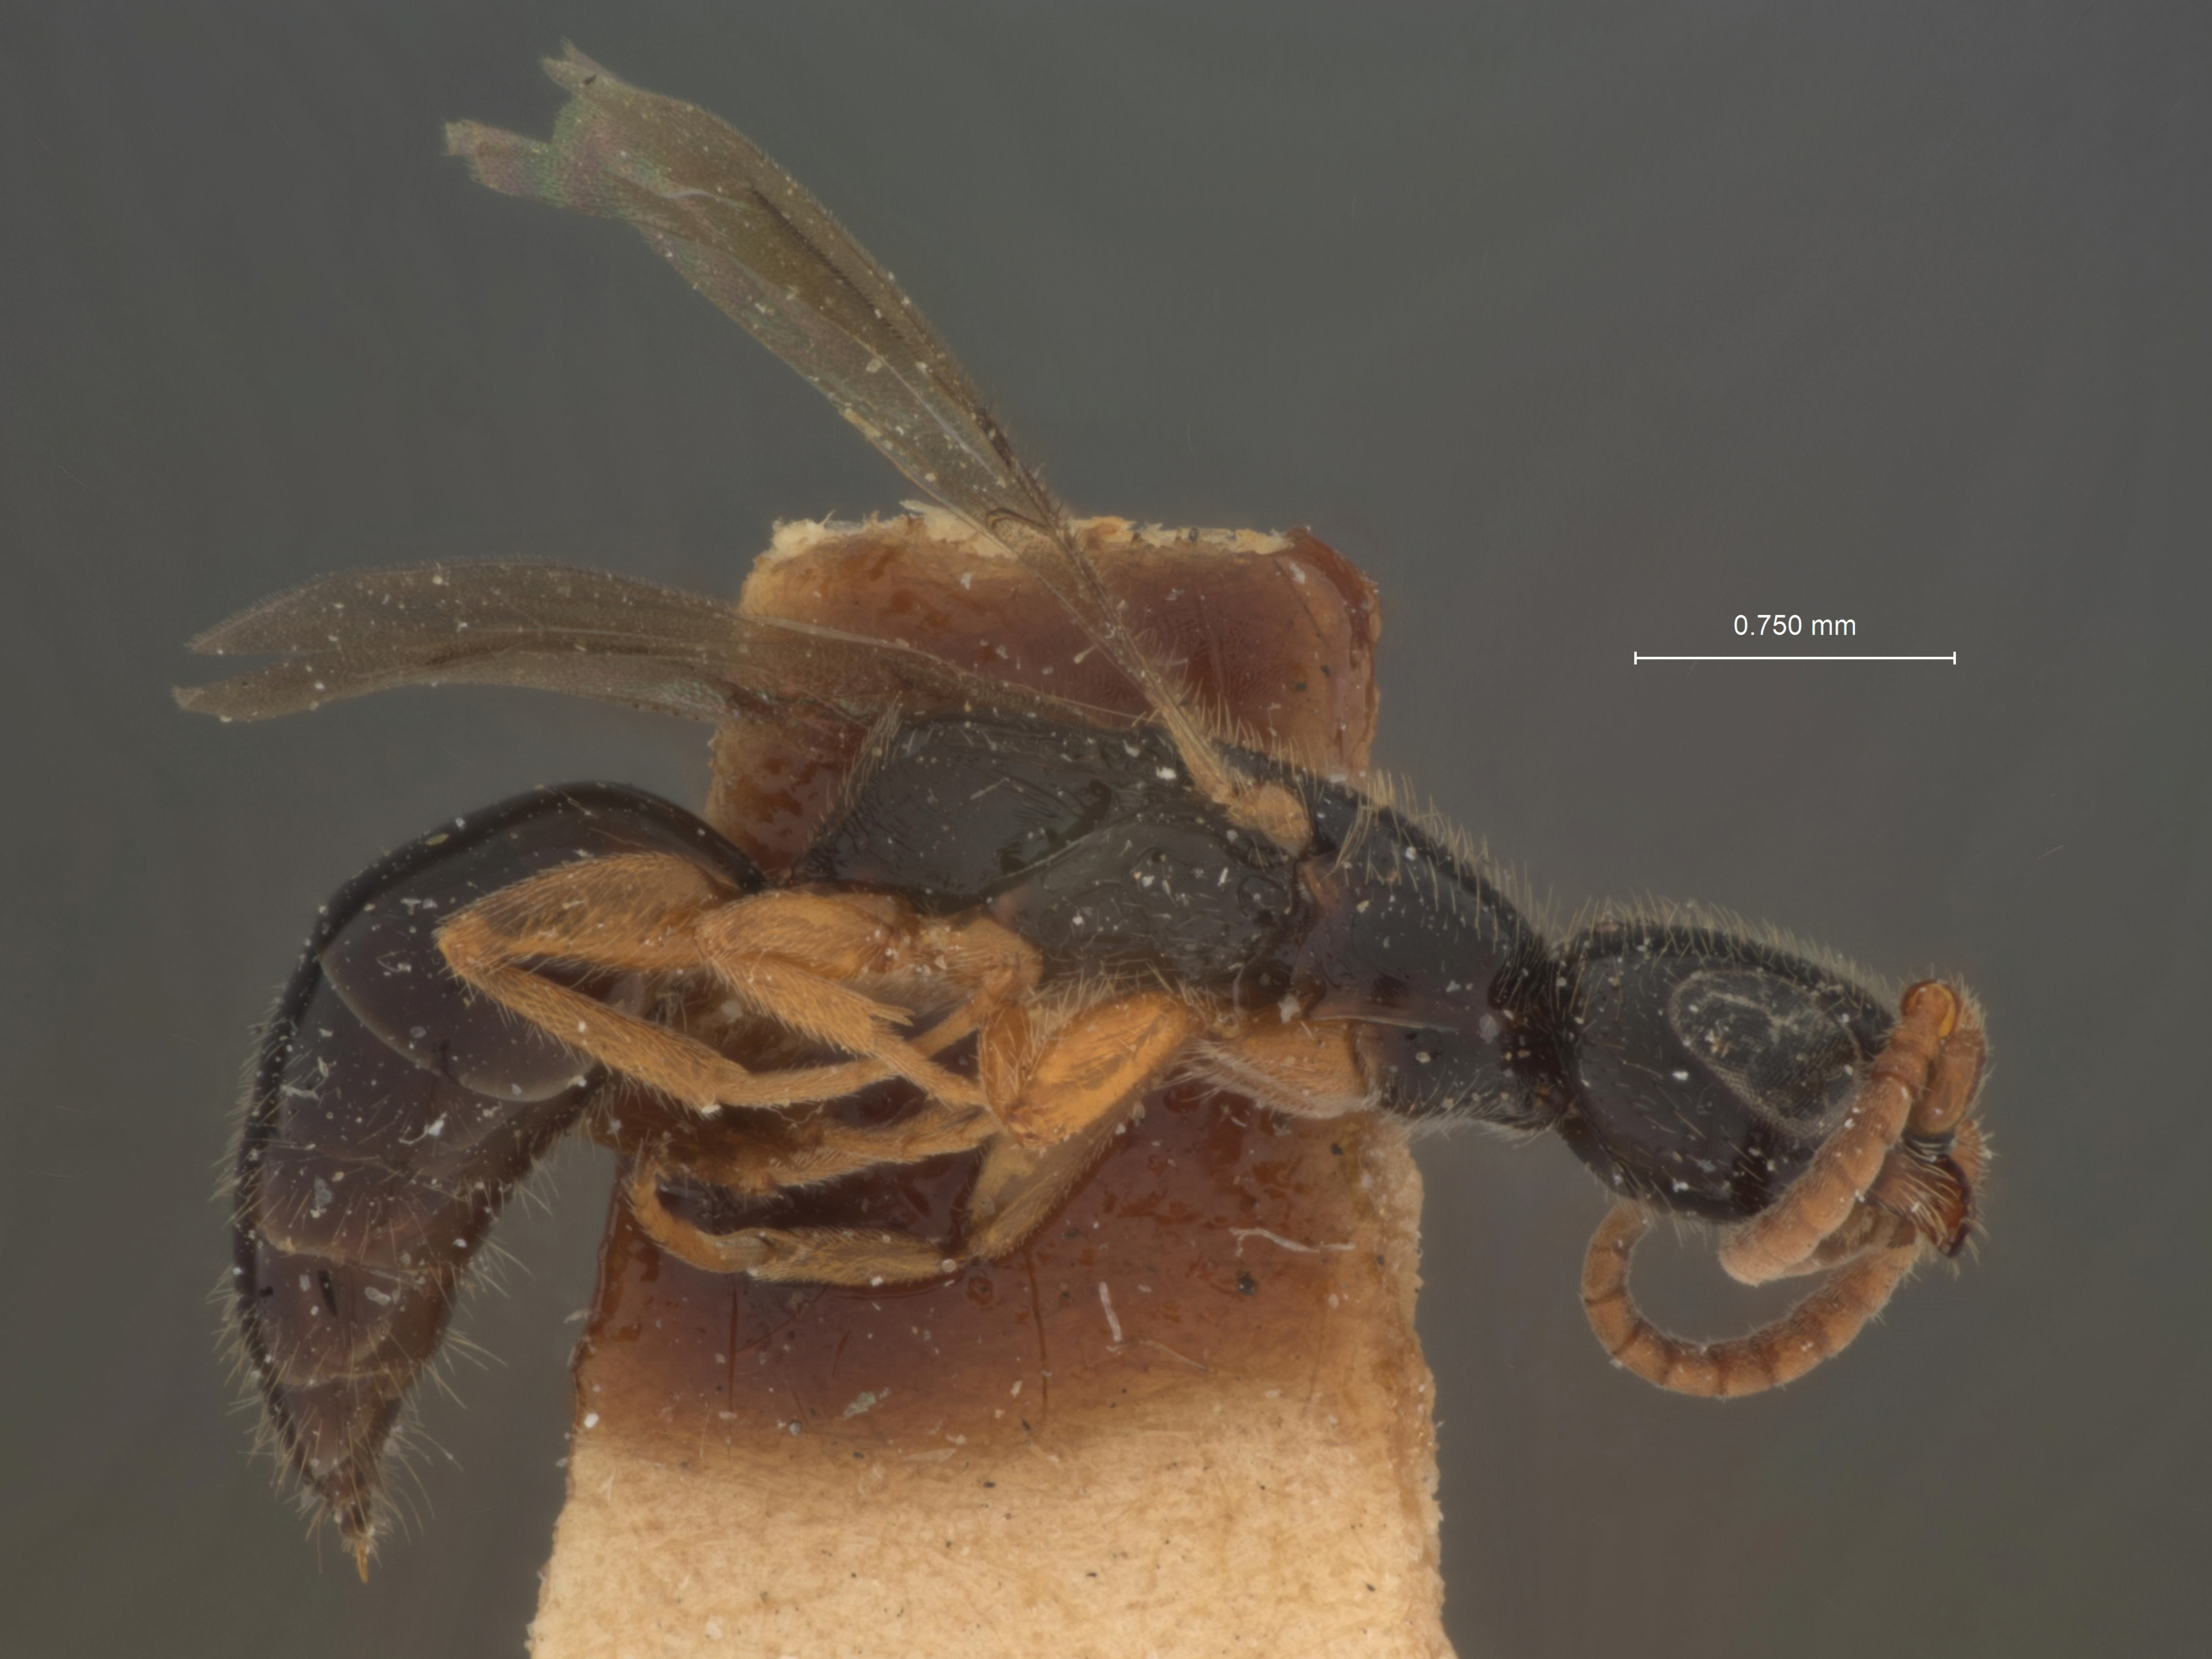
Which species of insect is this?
Anisepyris pulchellus
